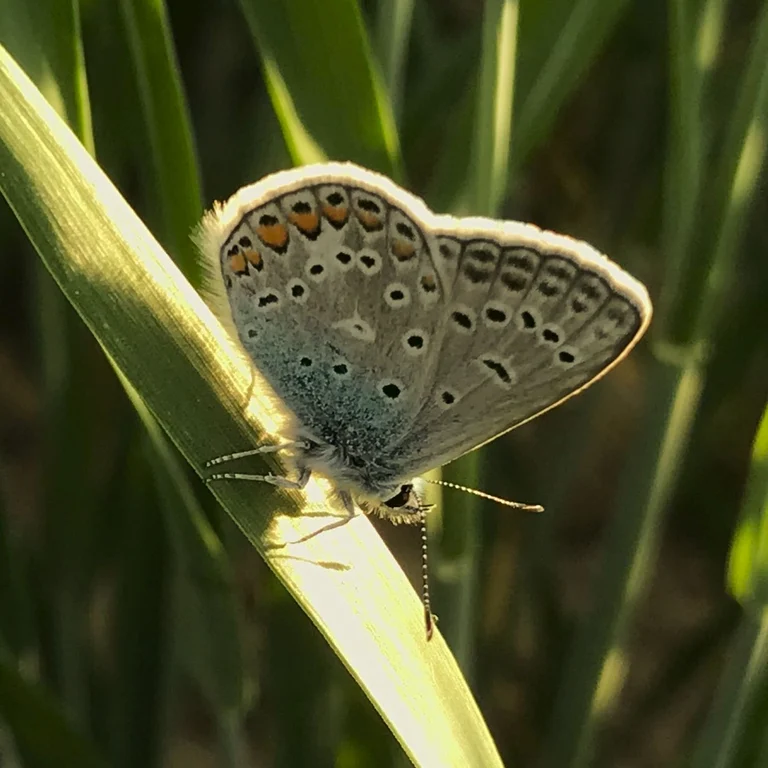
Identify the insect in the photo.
Polyommatus icarus
